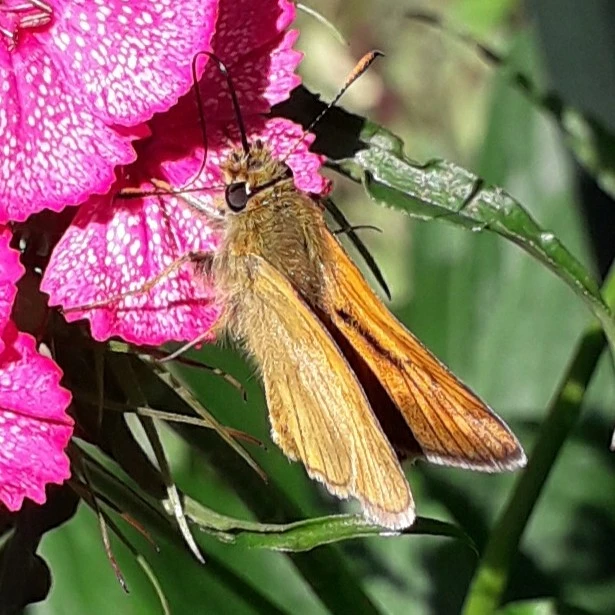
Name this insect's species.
Ochlodes sylvanus (also Ochlodes venata)
